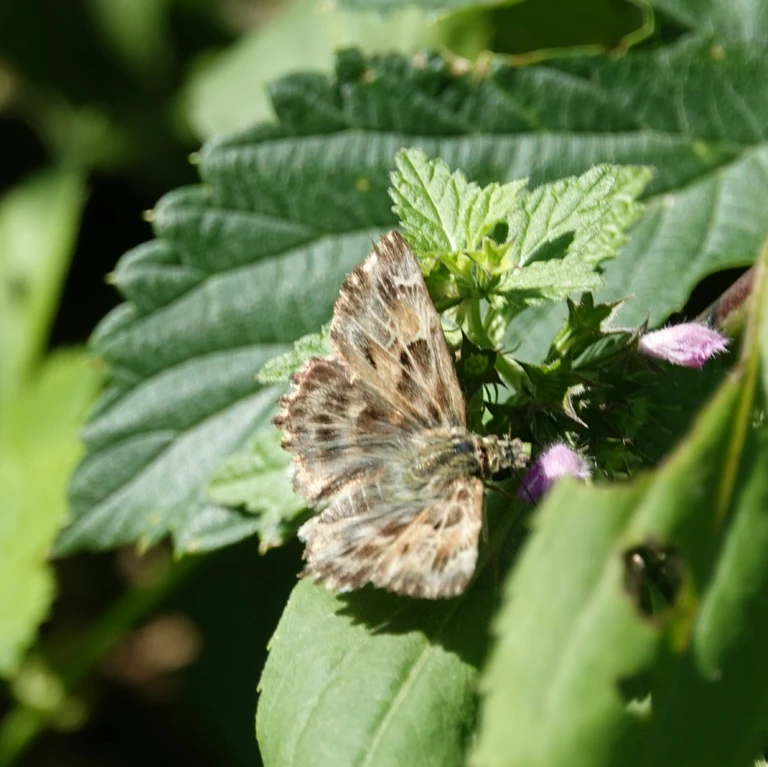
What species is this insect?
Carcharodus alceae
